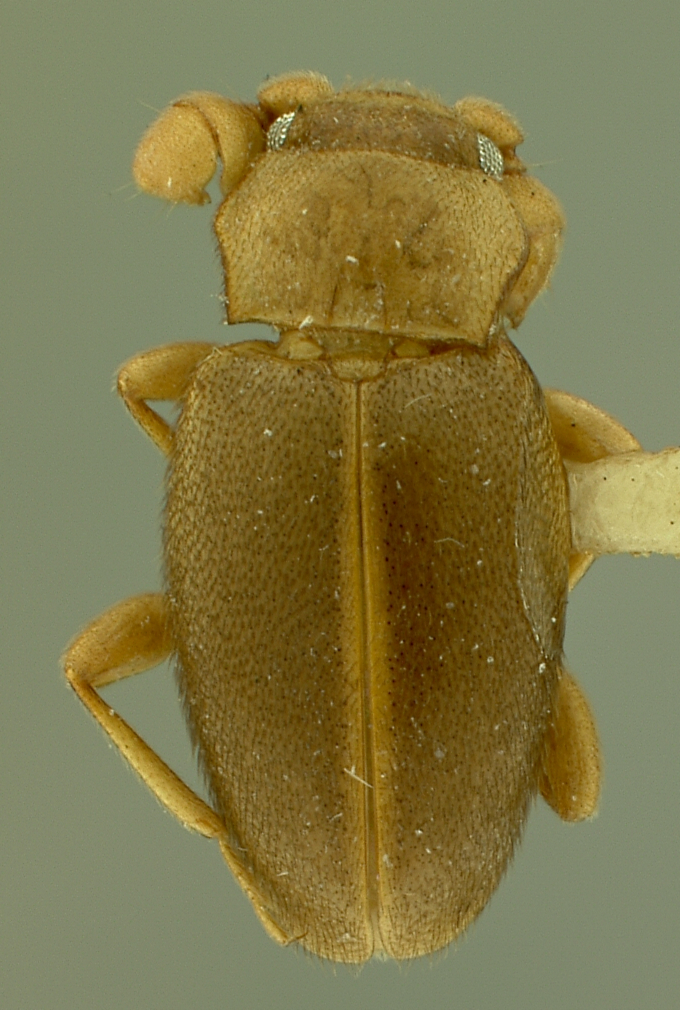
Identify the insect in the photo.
Trochoideus coeloantennatus
